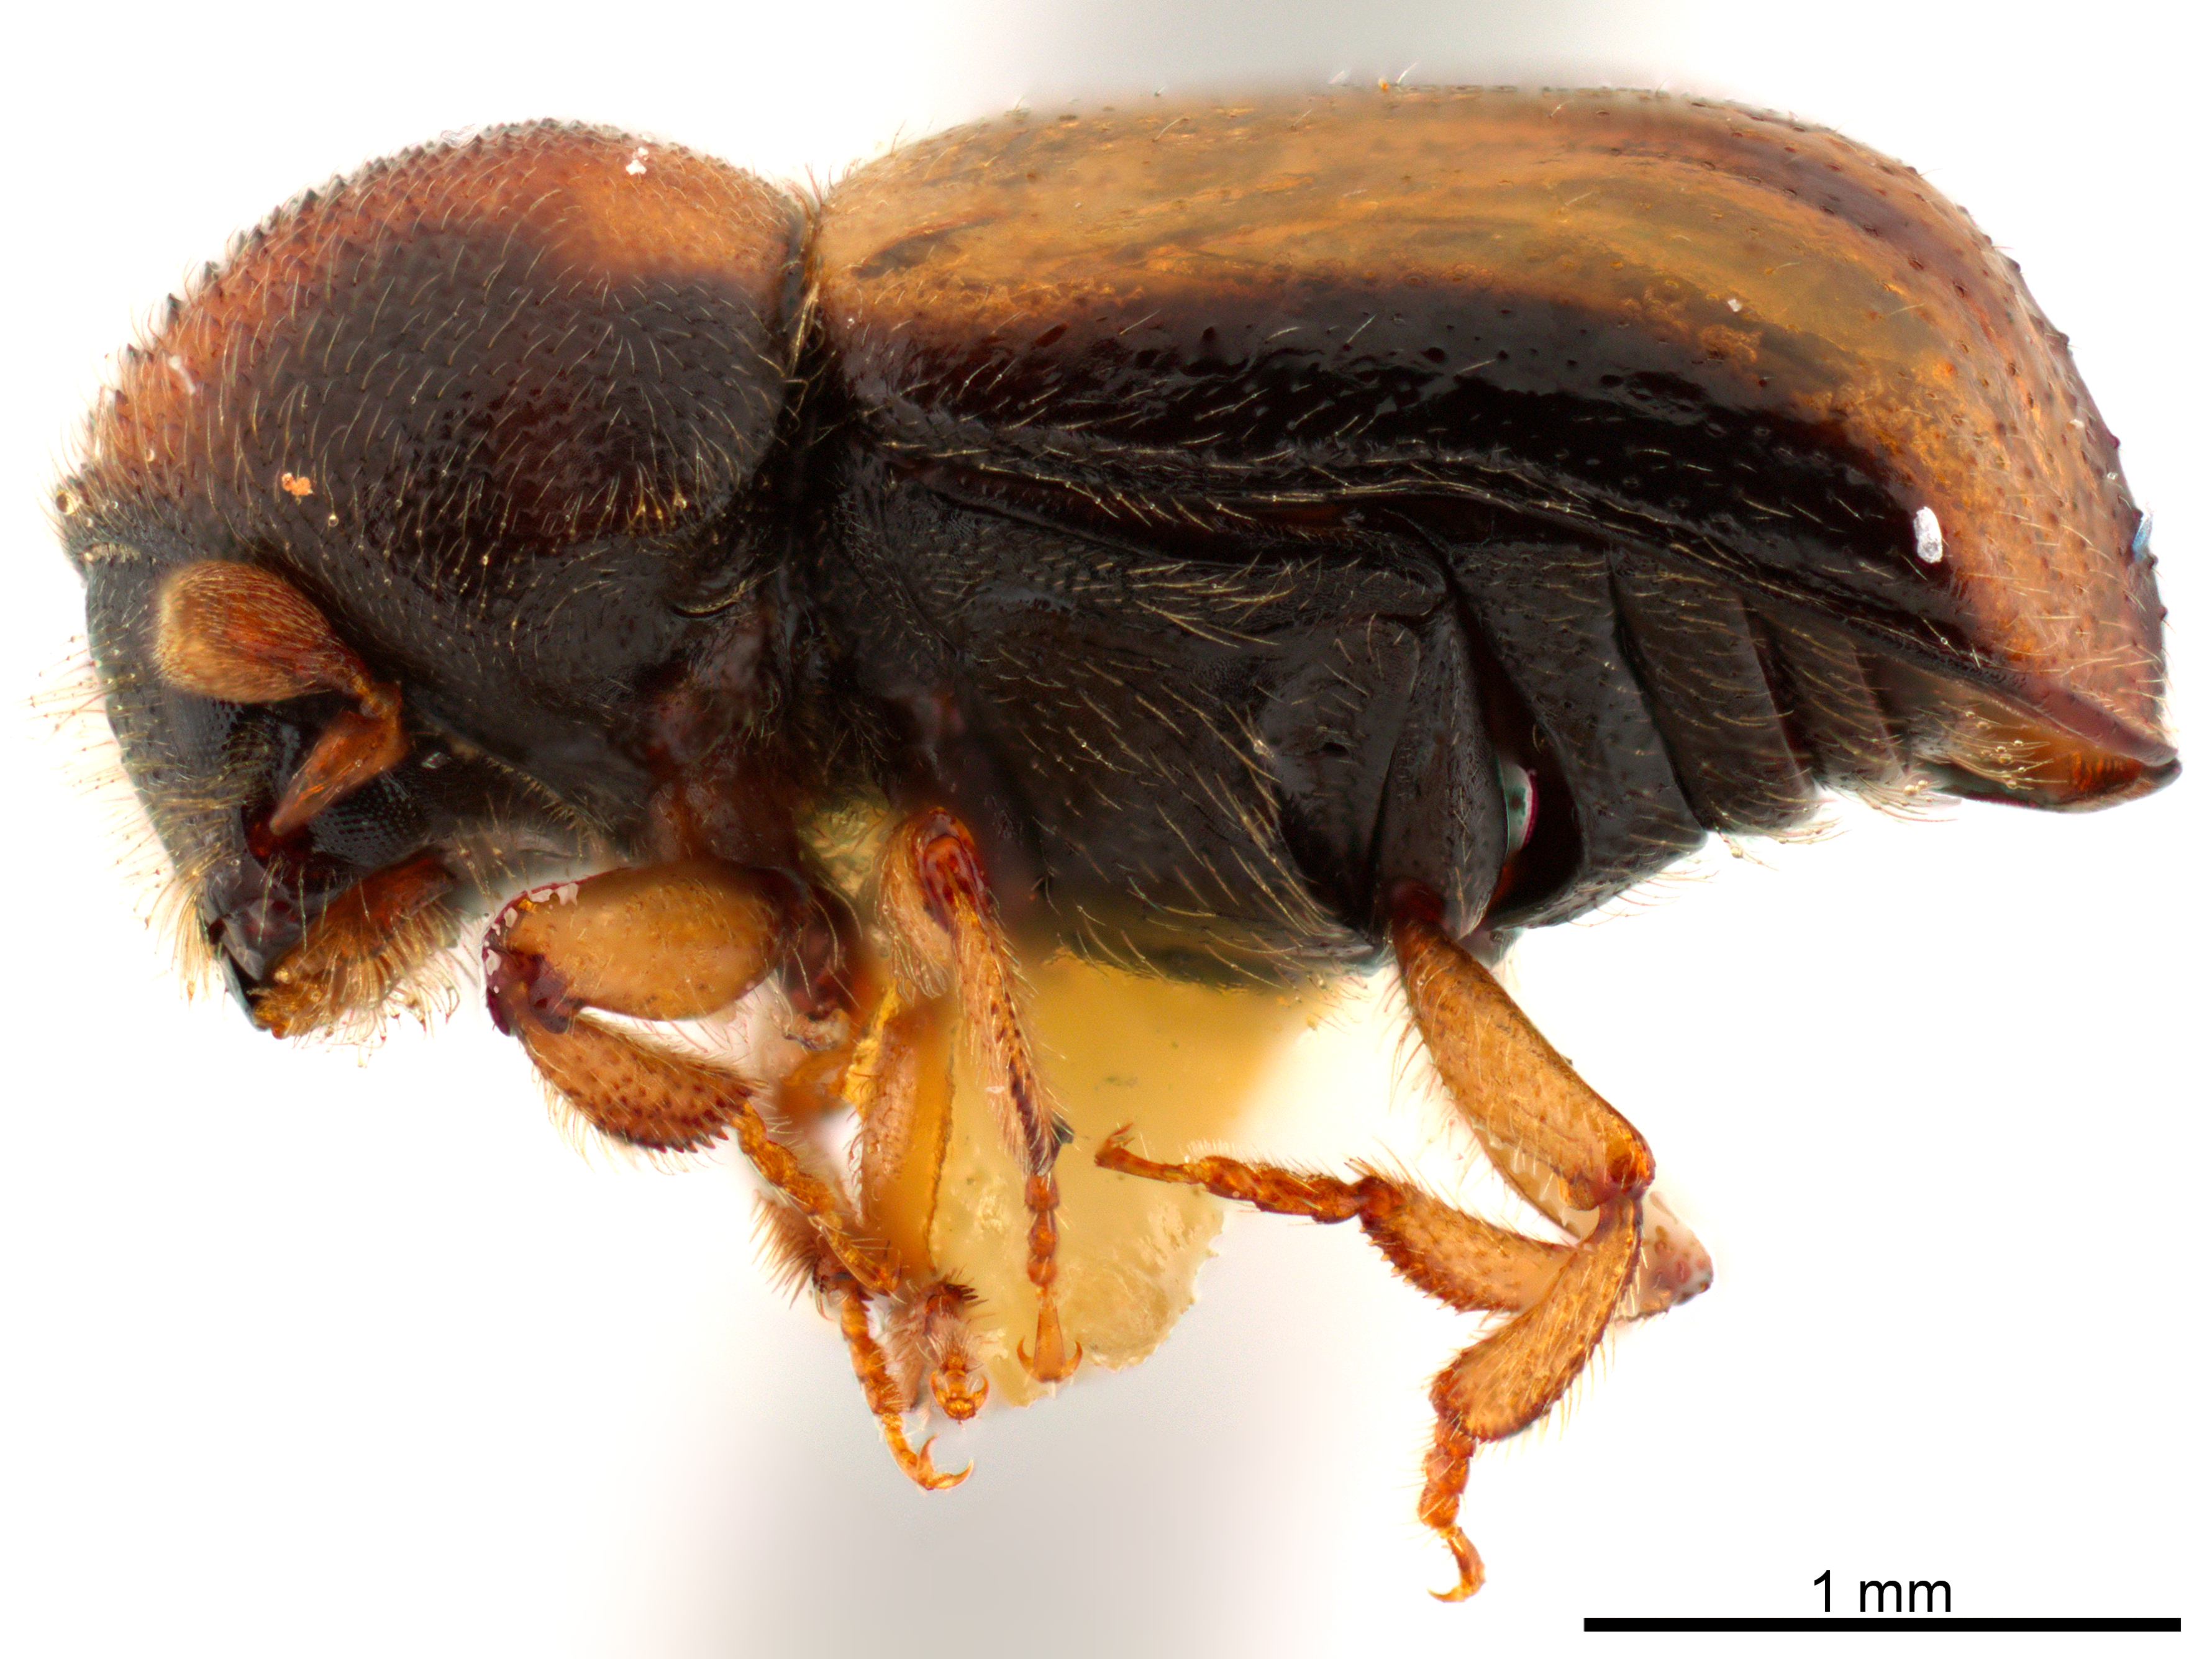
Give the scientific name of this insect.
Trypodendron niponicum
